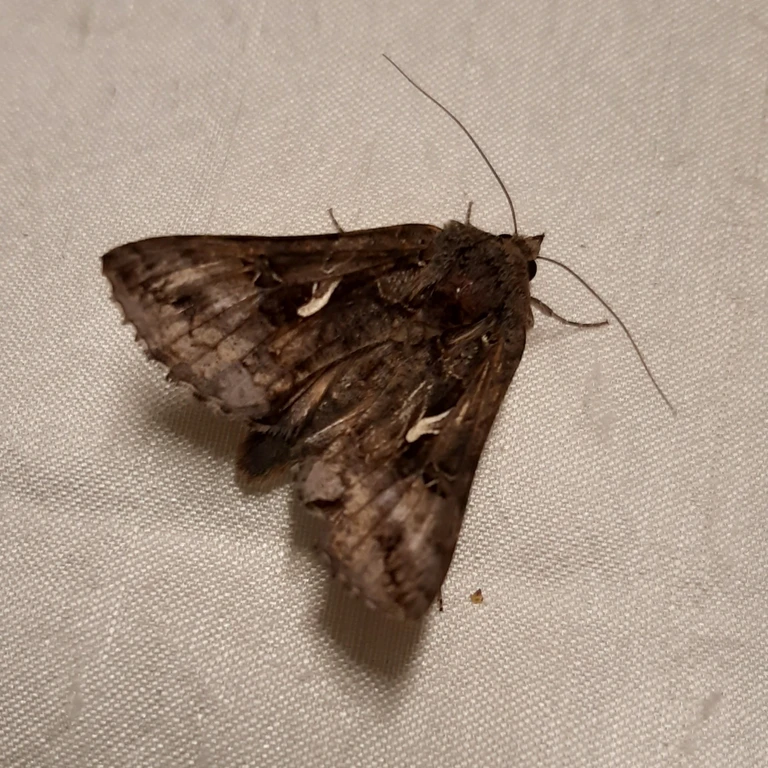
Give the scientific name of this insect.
Autographa gamma
